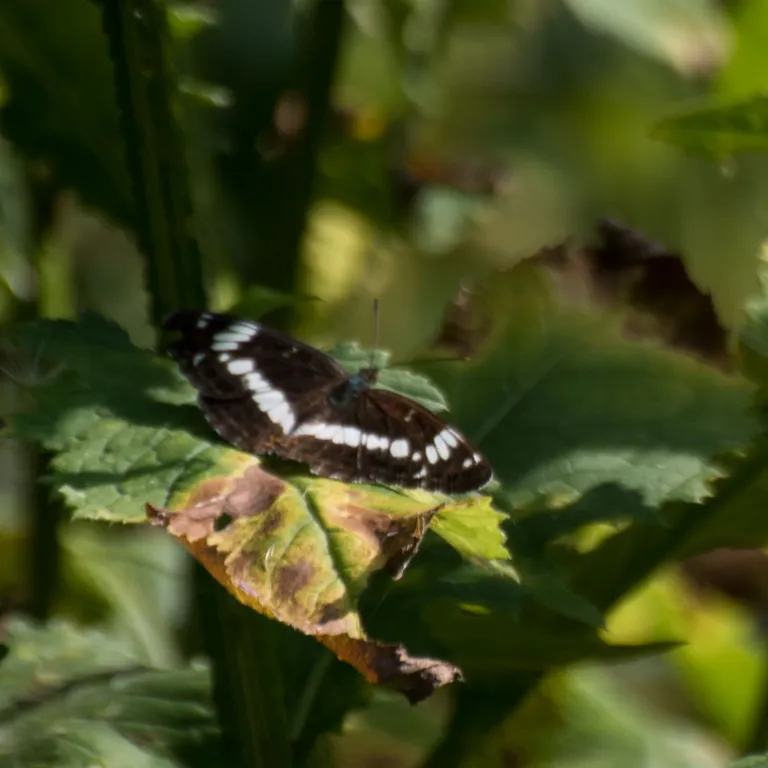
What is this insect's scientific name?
Limenitis camilla (also Ladoga camilla)
